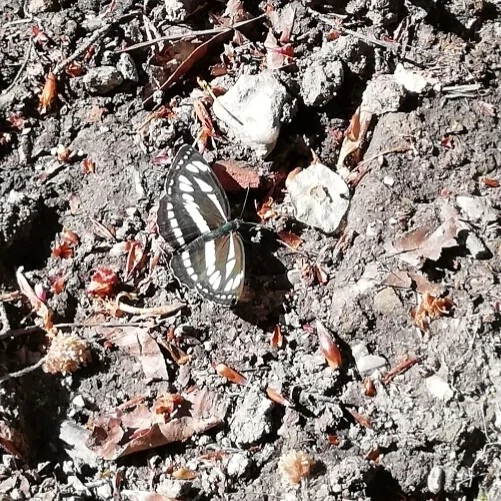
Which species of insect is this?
Neptis sappho
